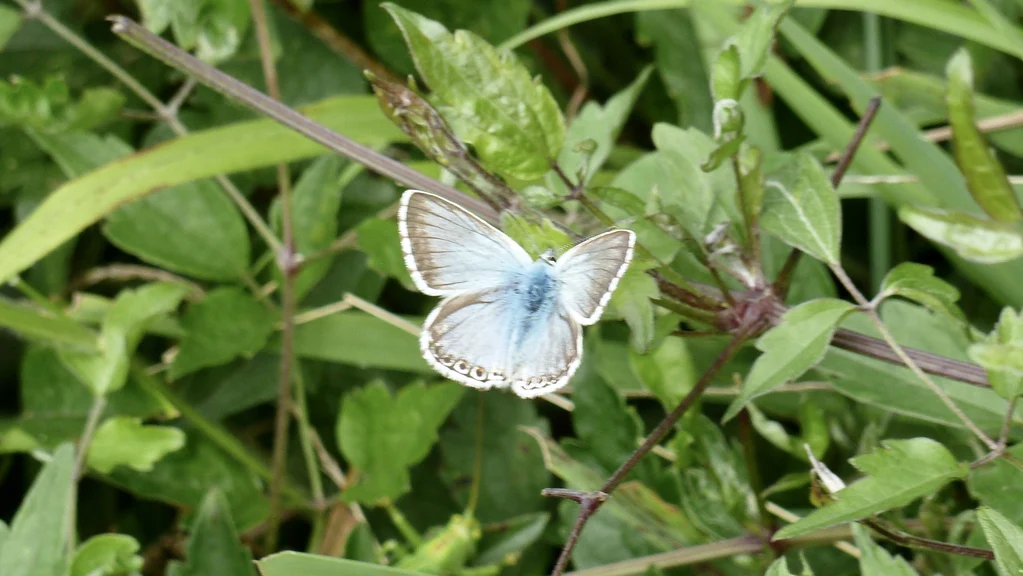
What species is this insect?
Lysandra coridon
